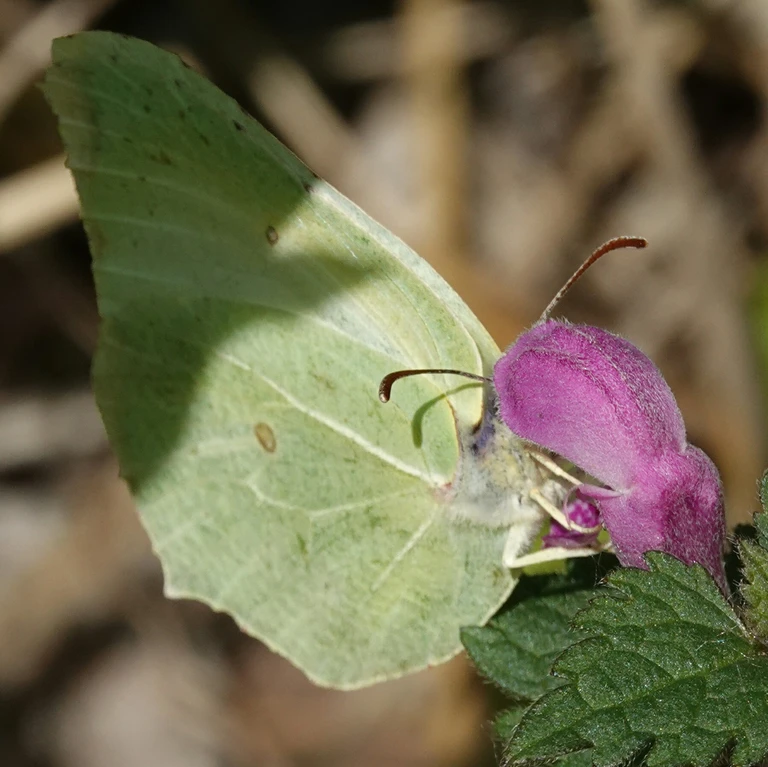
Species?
Gonepteryx rhamni
